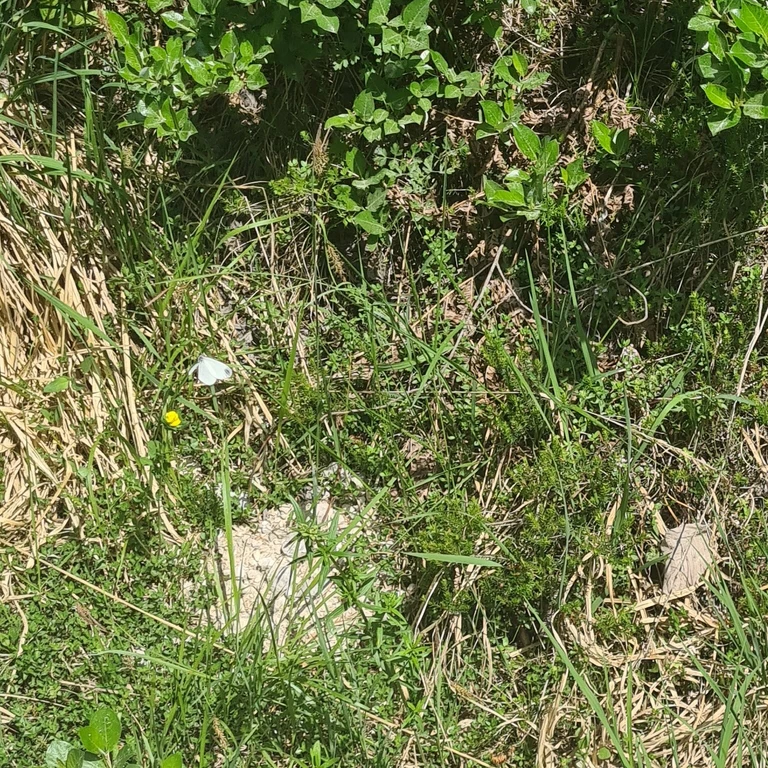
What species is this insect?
Leptidea sinapis/juvernica
